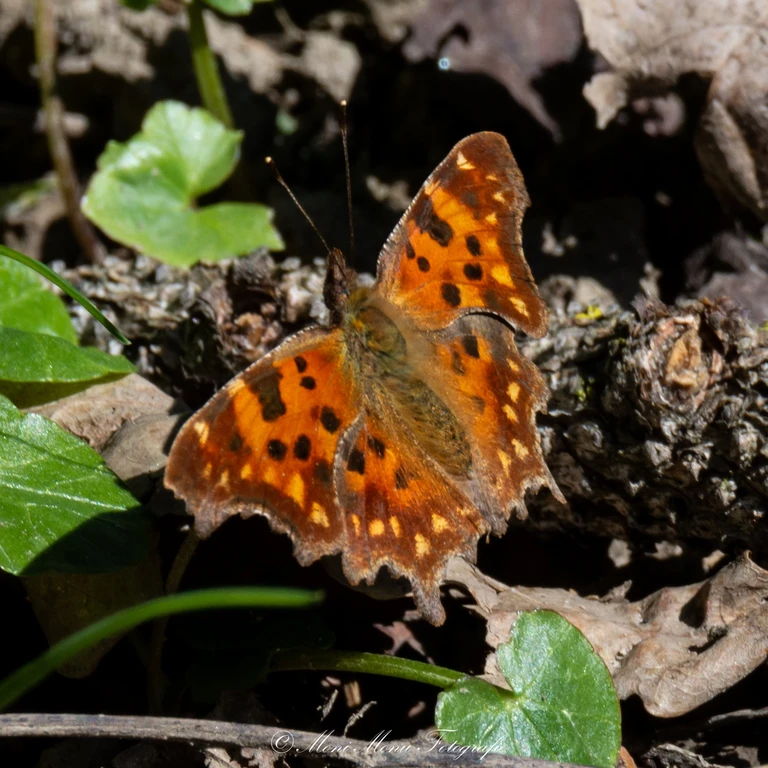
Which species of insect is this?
Polygonia c-album
